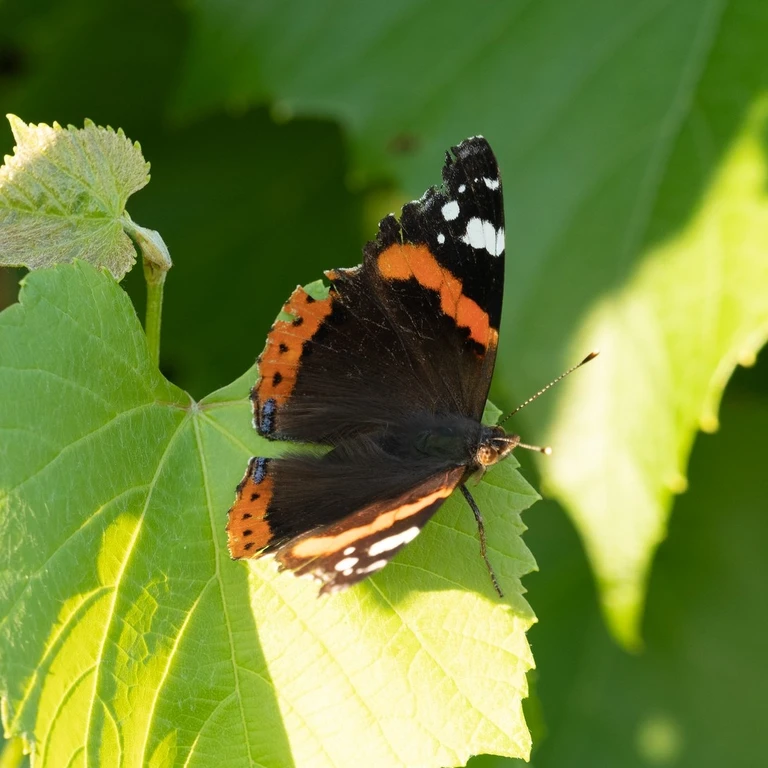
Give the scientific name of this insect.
Vanessa atalanta
